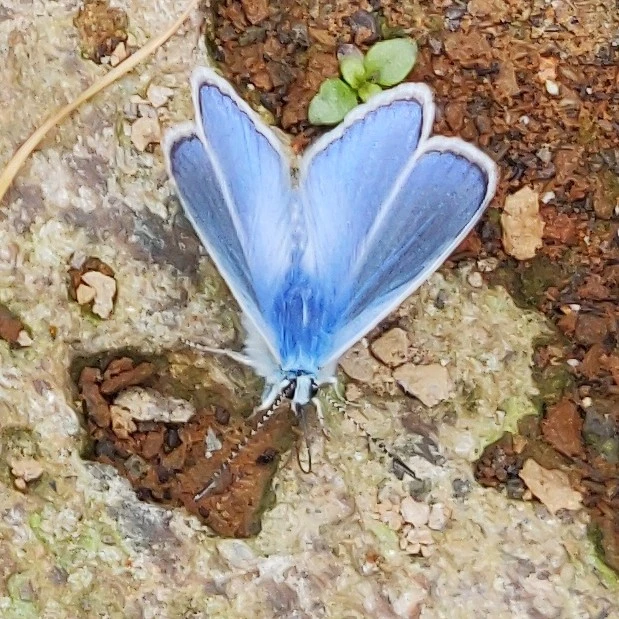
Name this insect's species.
Polyommatus icarus
